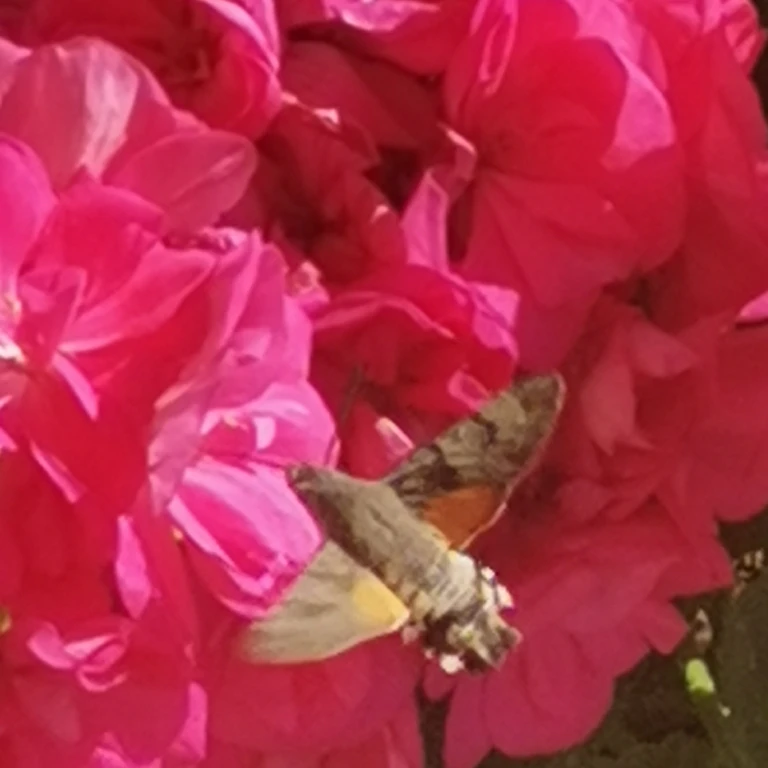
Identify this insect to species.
Macroglossum stellatarum
